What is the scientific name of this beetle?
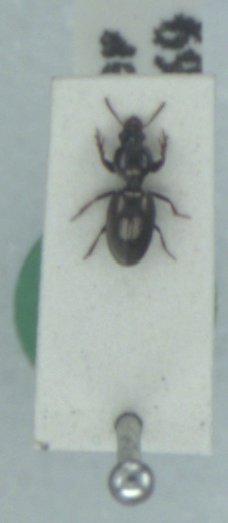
Dyschirius thoracicus
